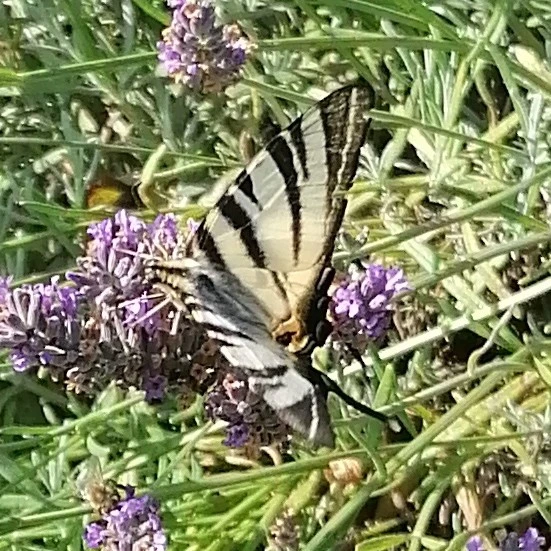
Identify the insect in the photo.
Iphiclides podalirius
